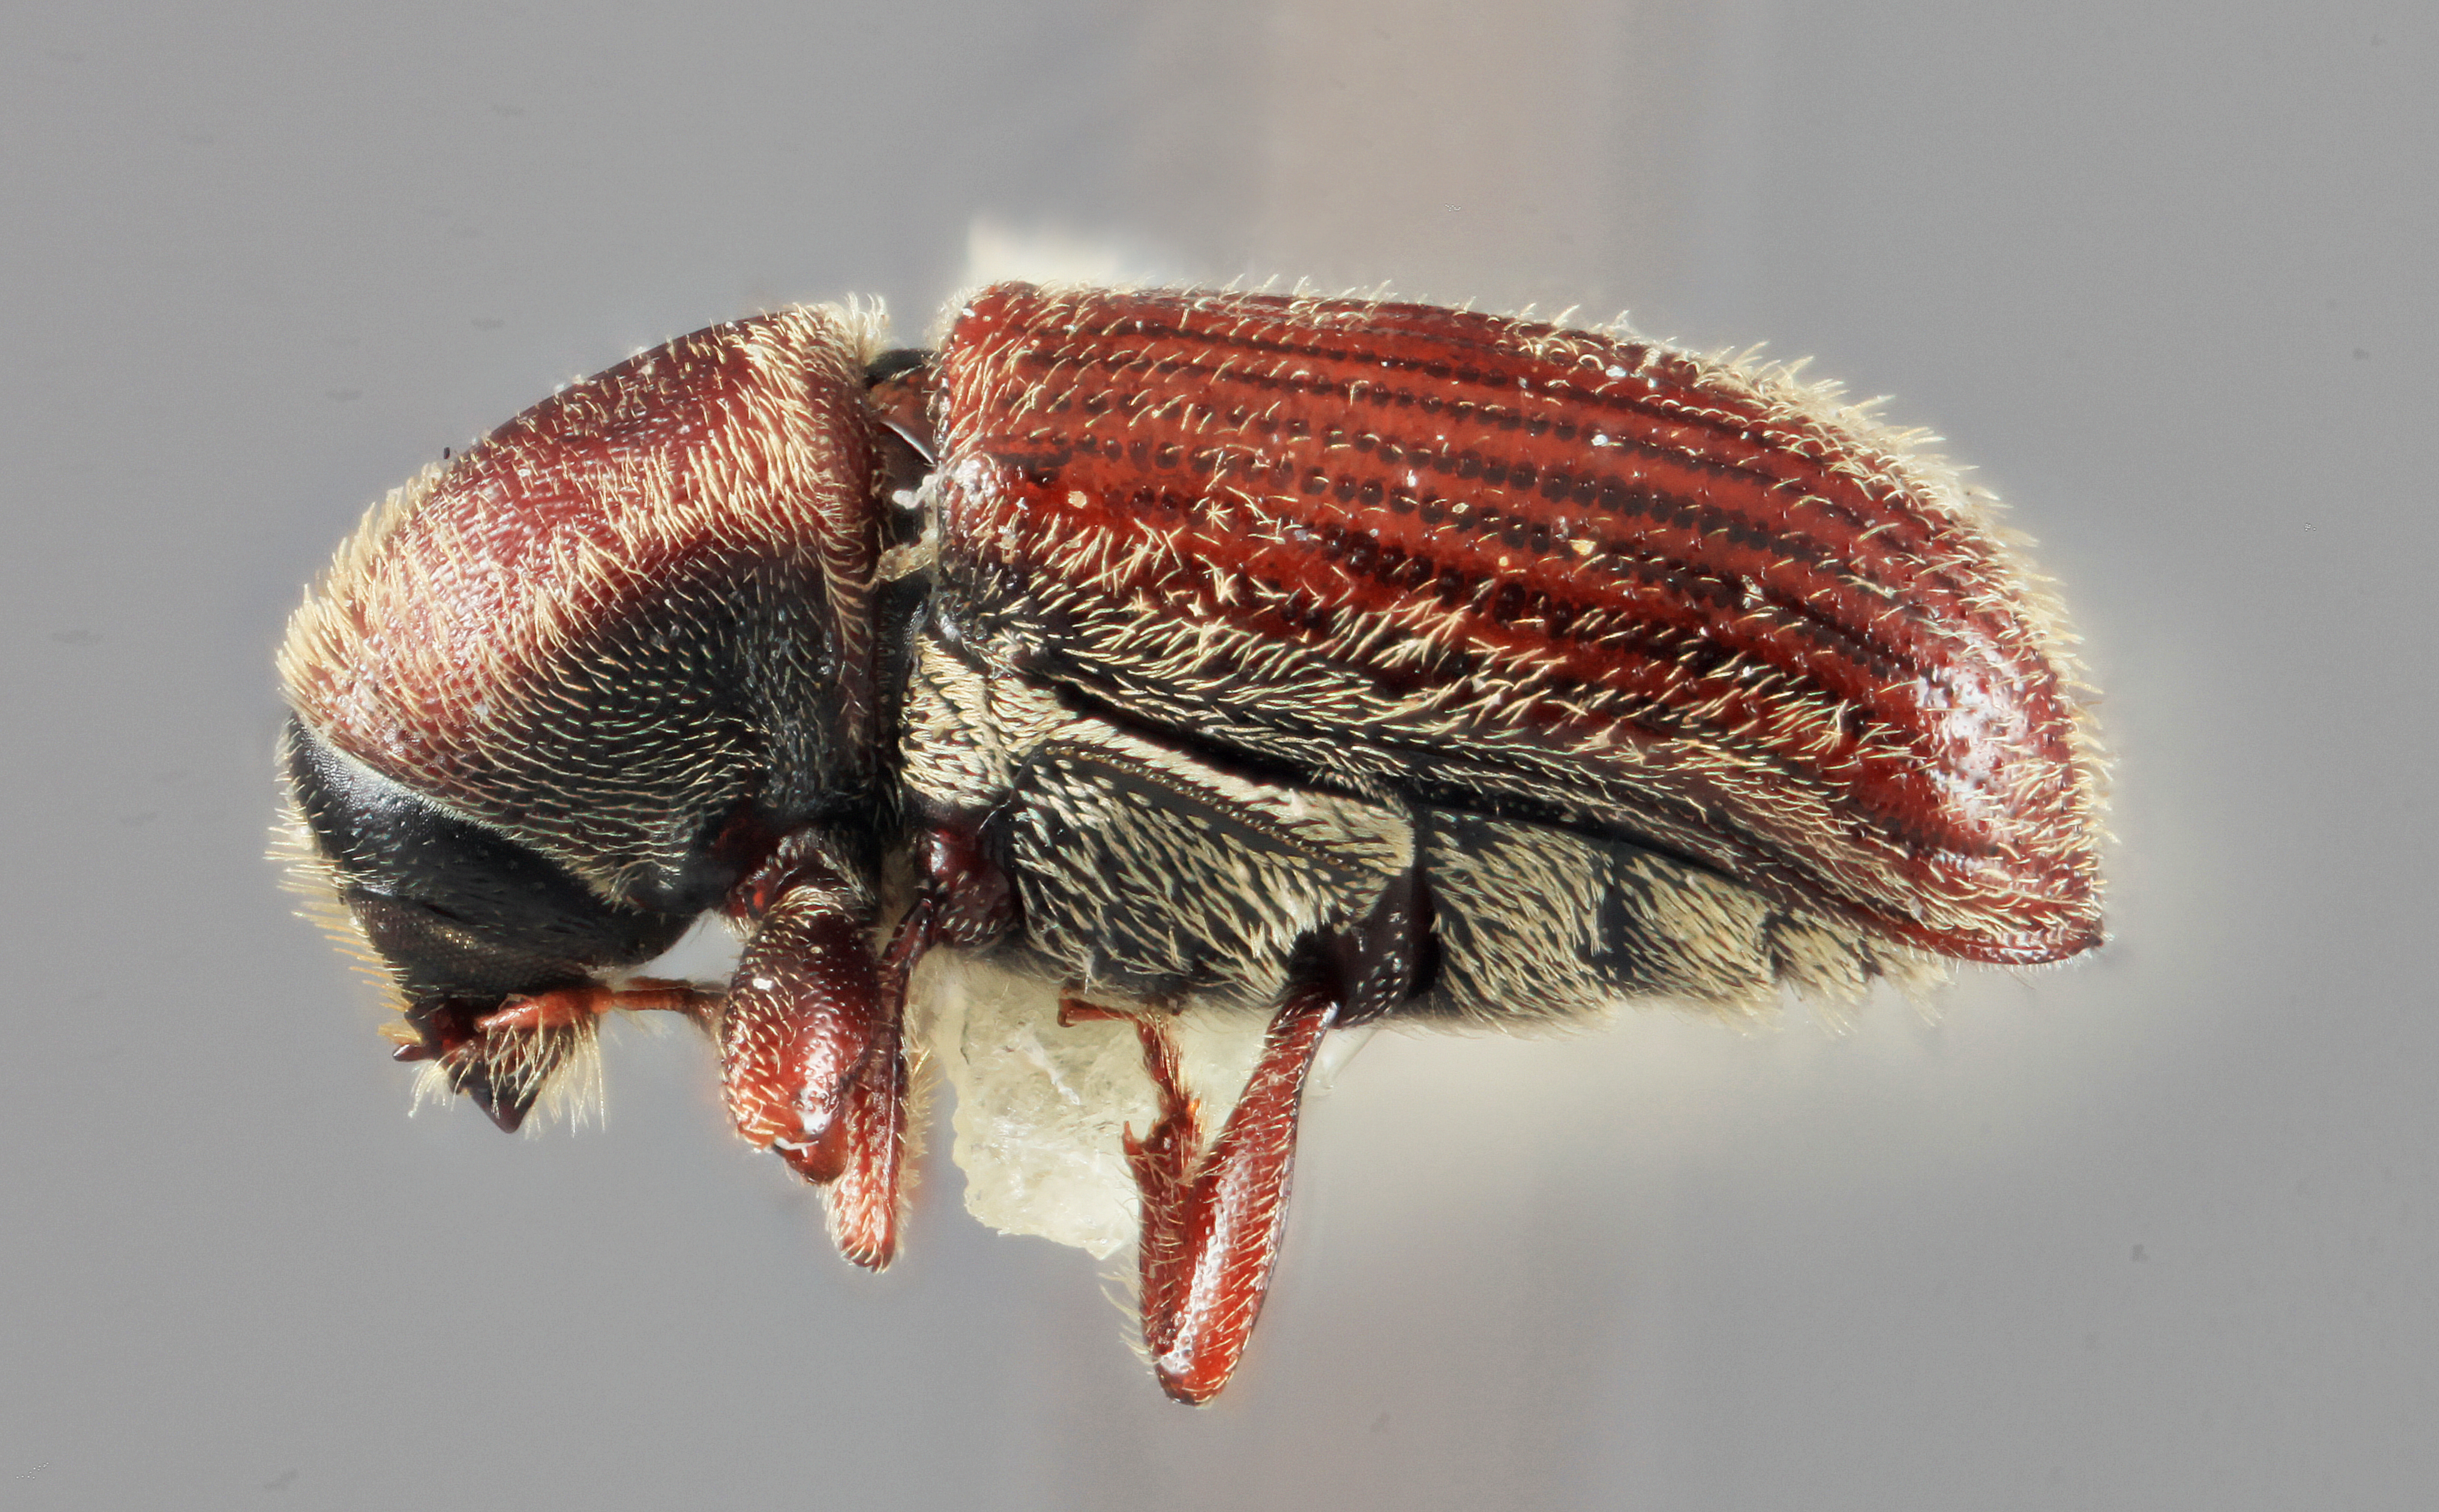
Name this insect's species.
Cnesinus cornutus
